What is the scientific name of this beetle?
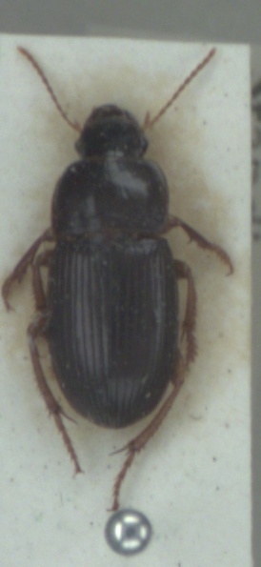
Harpalus tardus
